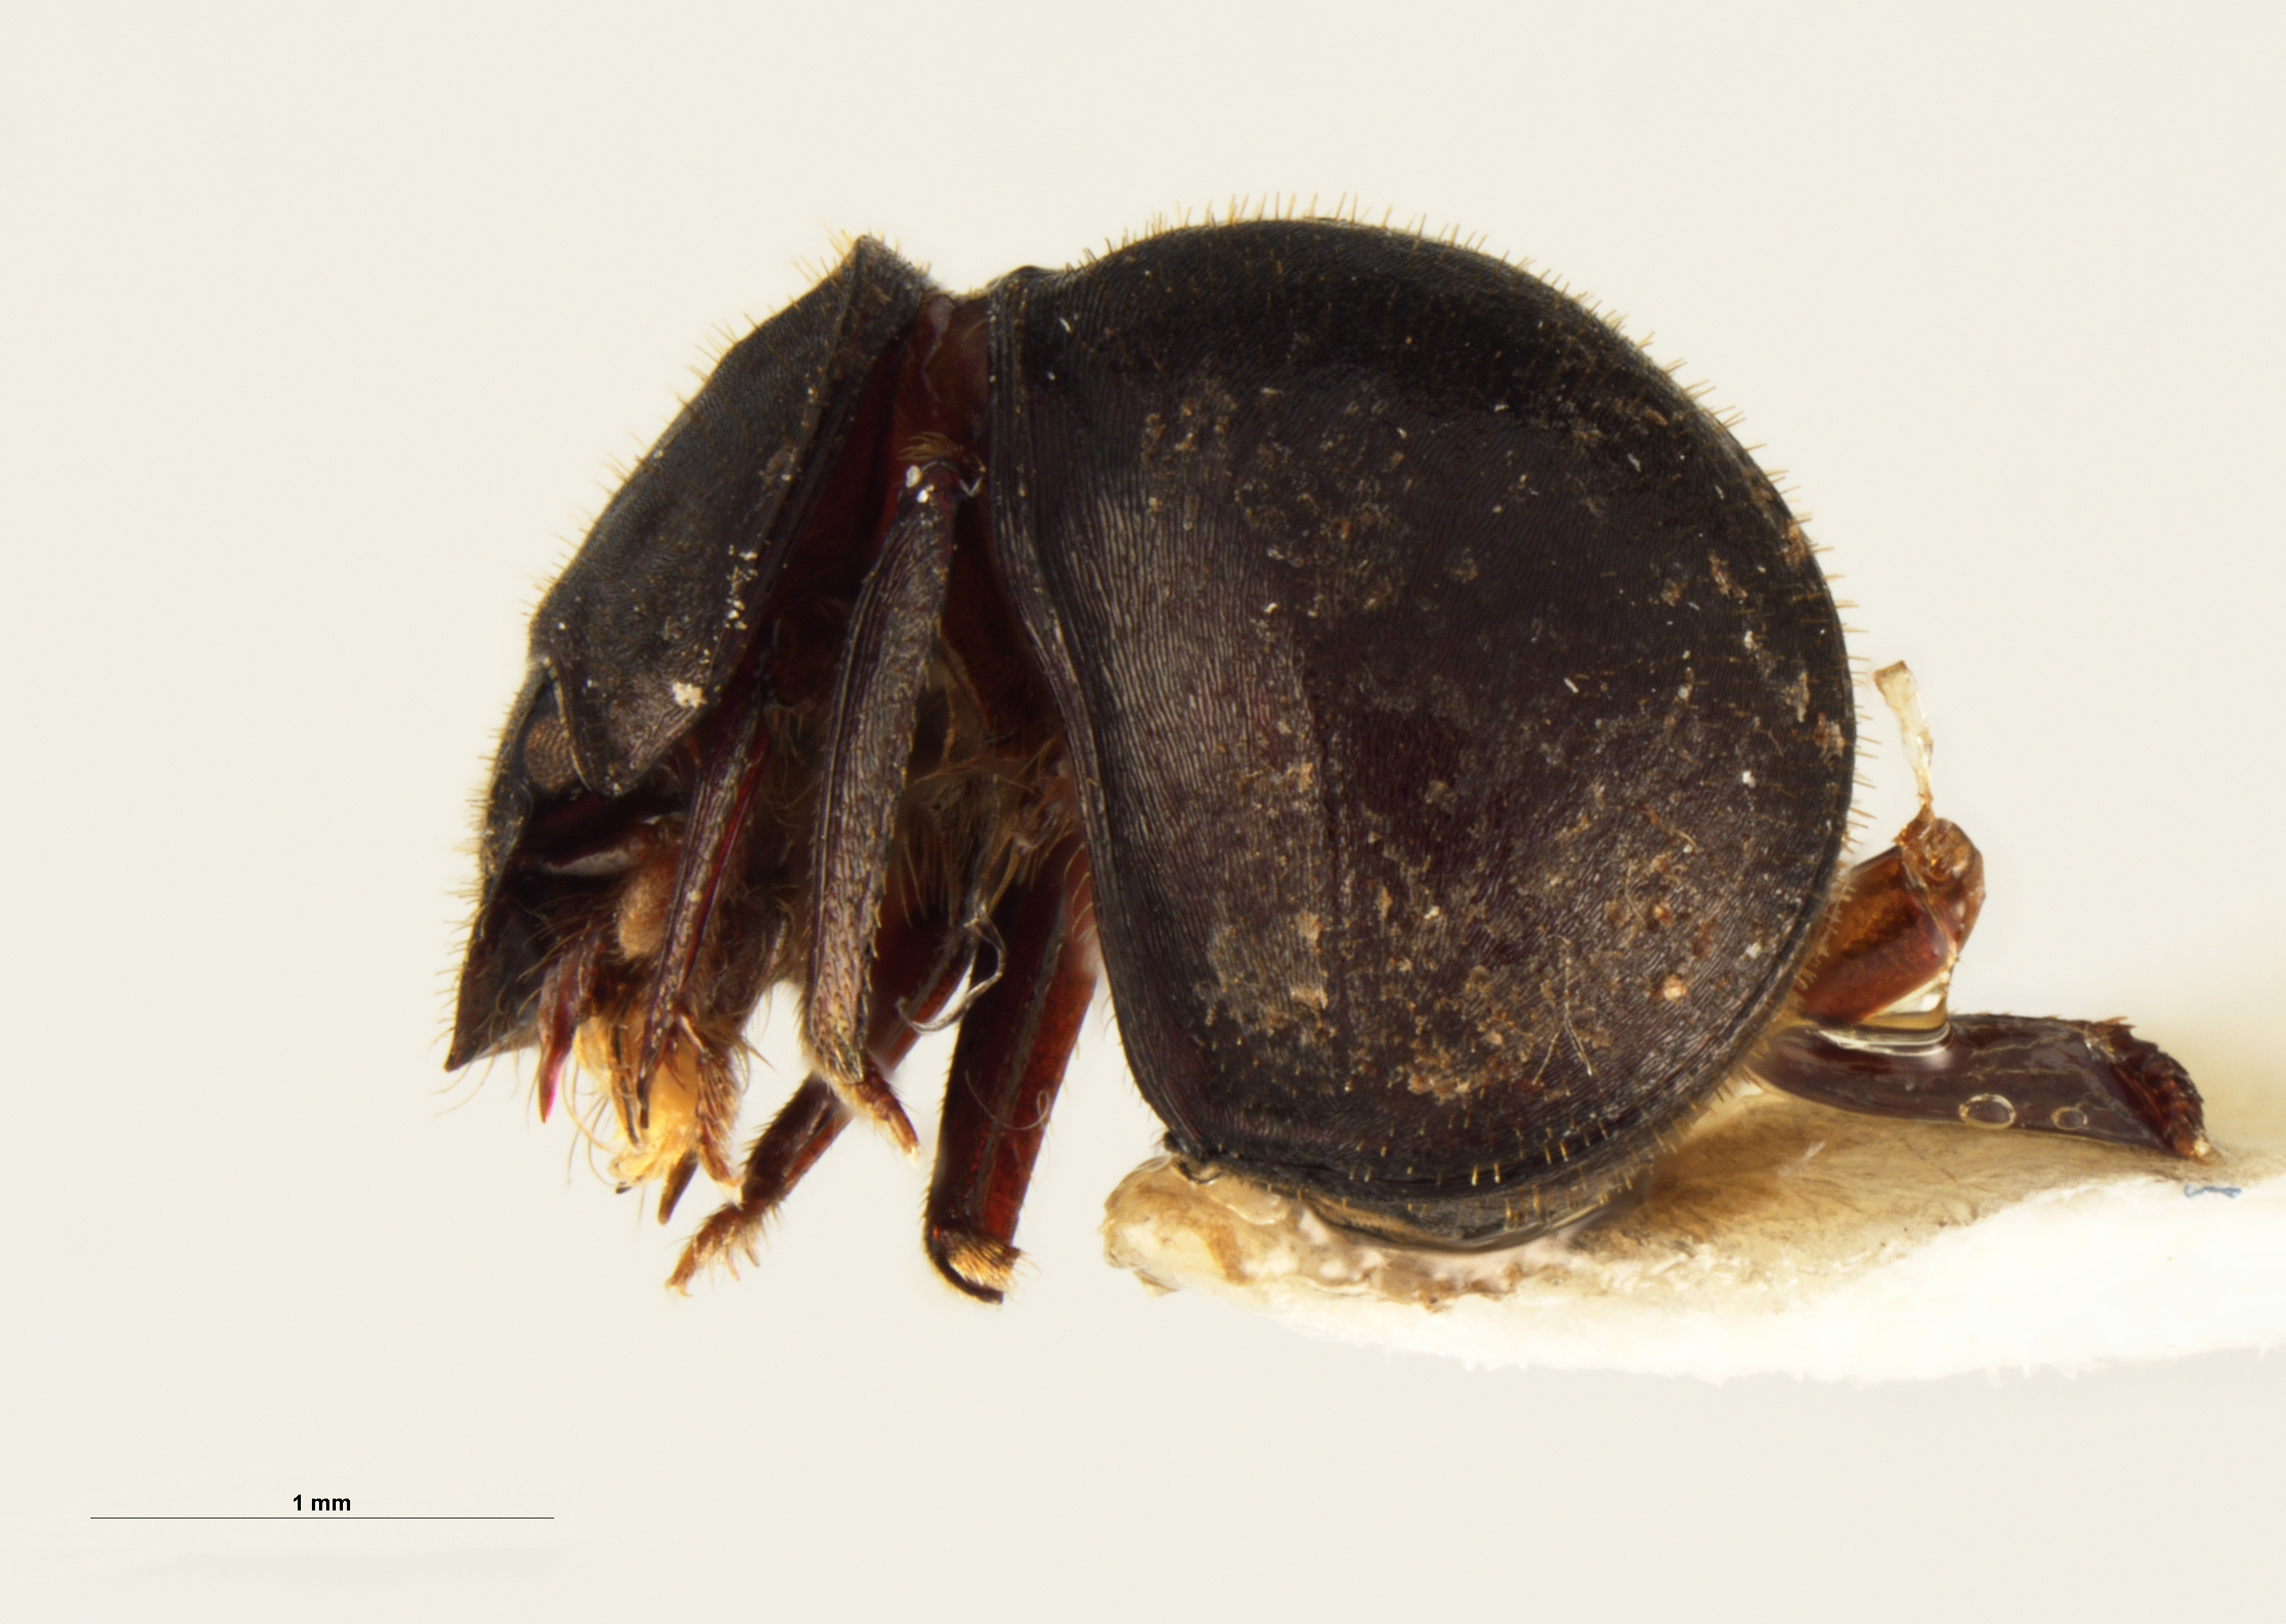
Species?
Nesopalla borinquensis
